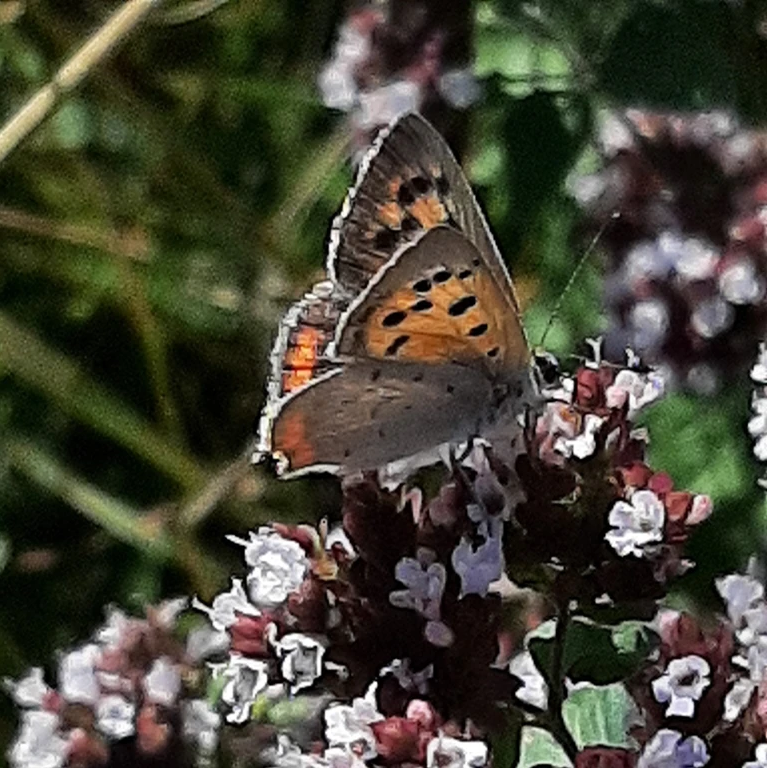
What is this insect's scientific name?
Lycaena phlaeas
